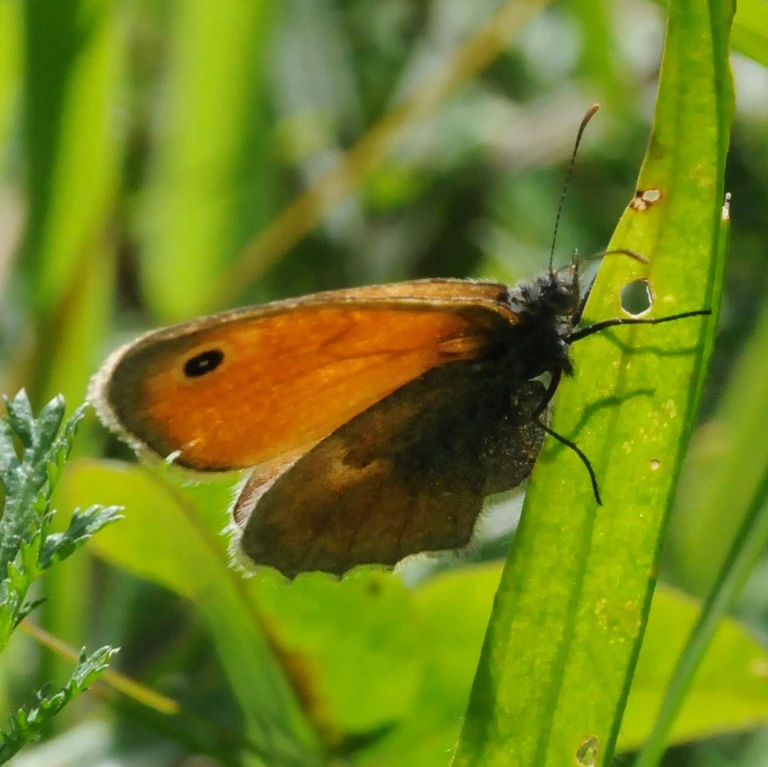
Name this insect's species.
Coenonympha pamphilus
